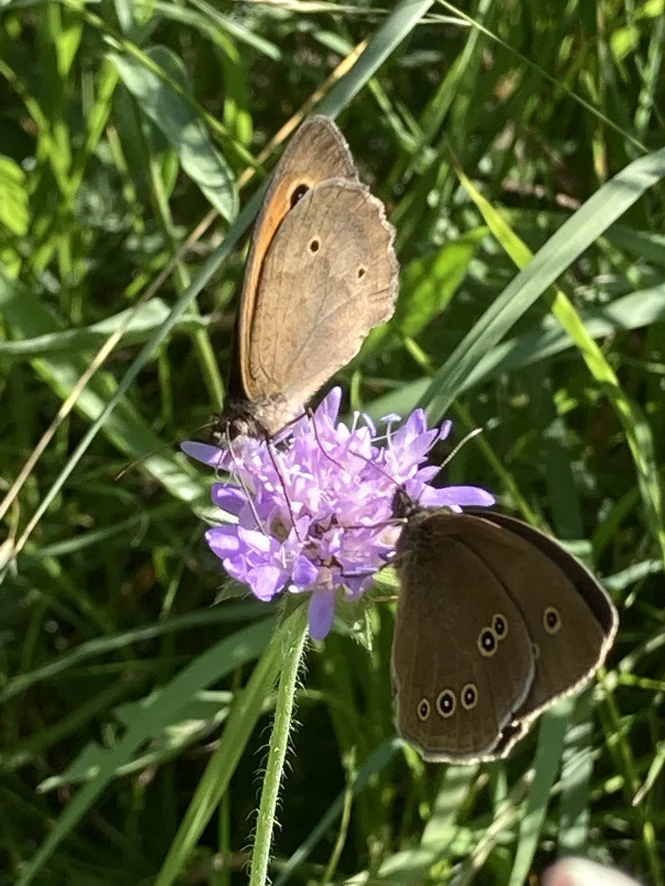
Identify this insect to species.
Aphantopus hyperantus
